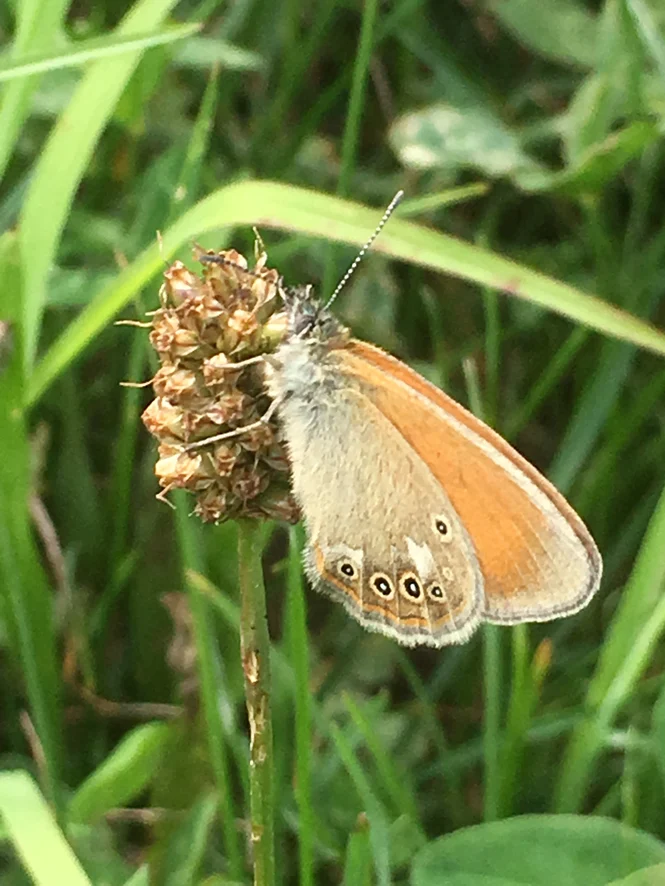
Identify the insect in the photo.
Coenonympha glycerion (also Coenonympha iphis)
